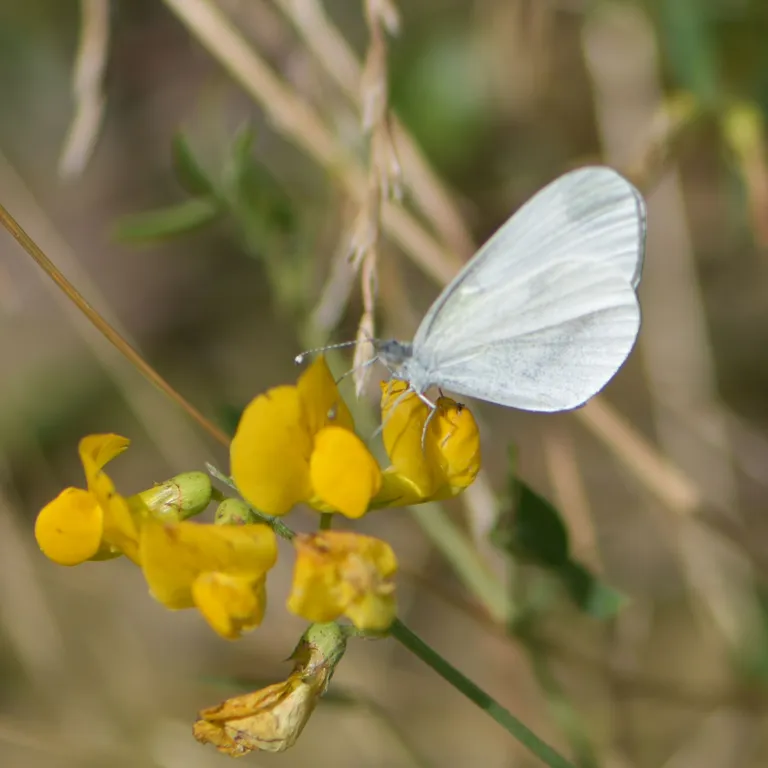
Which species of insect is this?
Leptidea sinapis/juvernica
